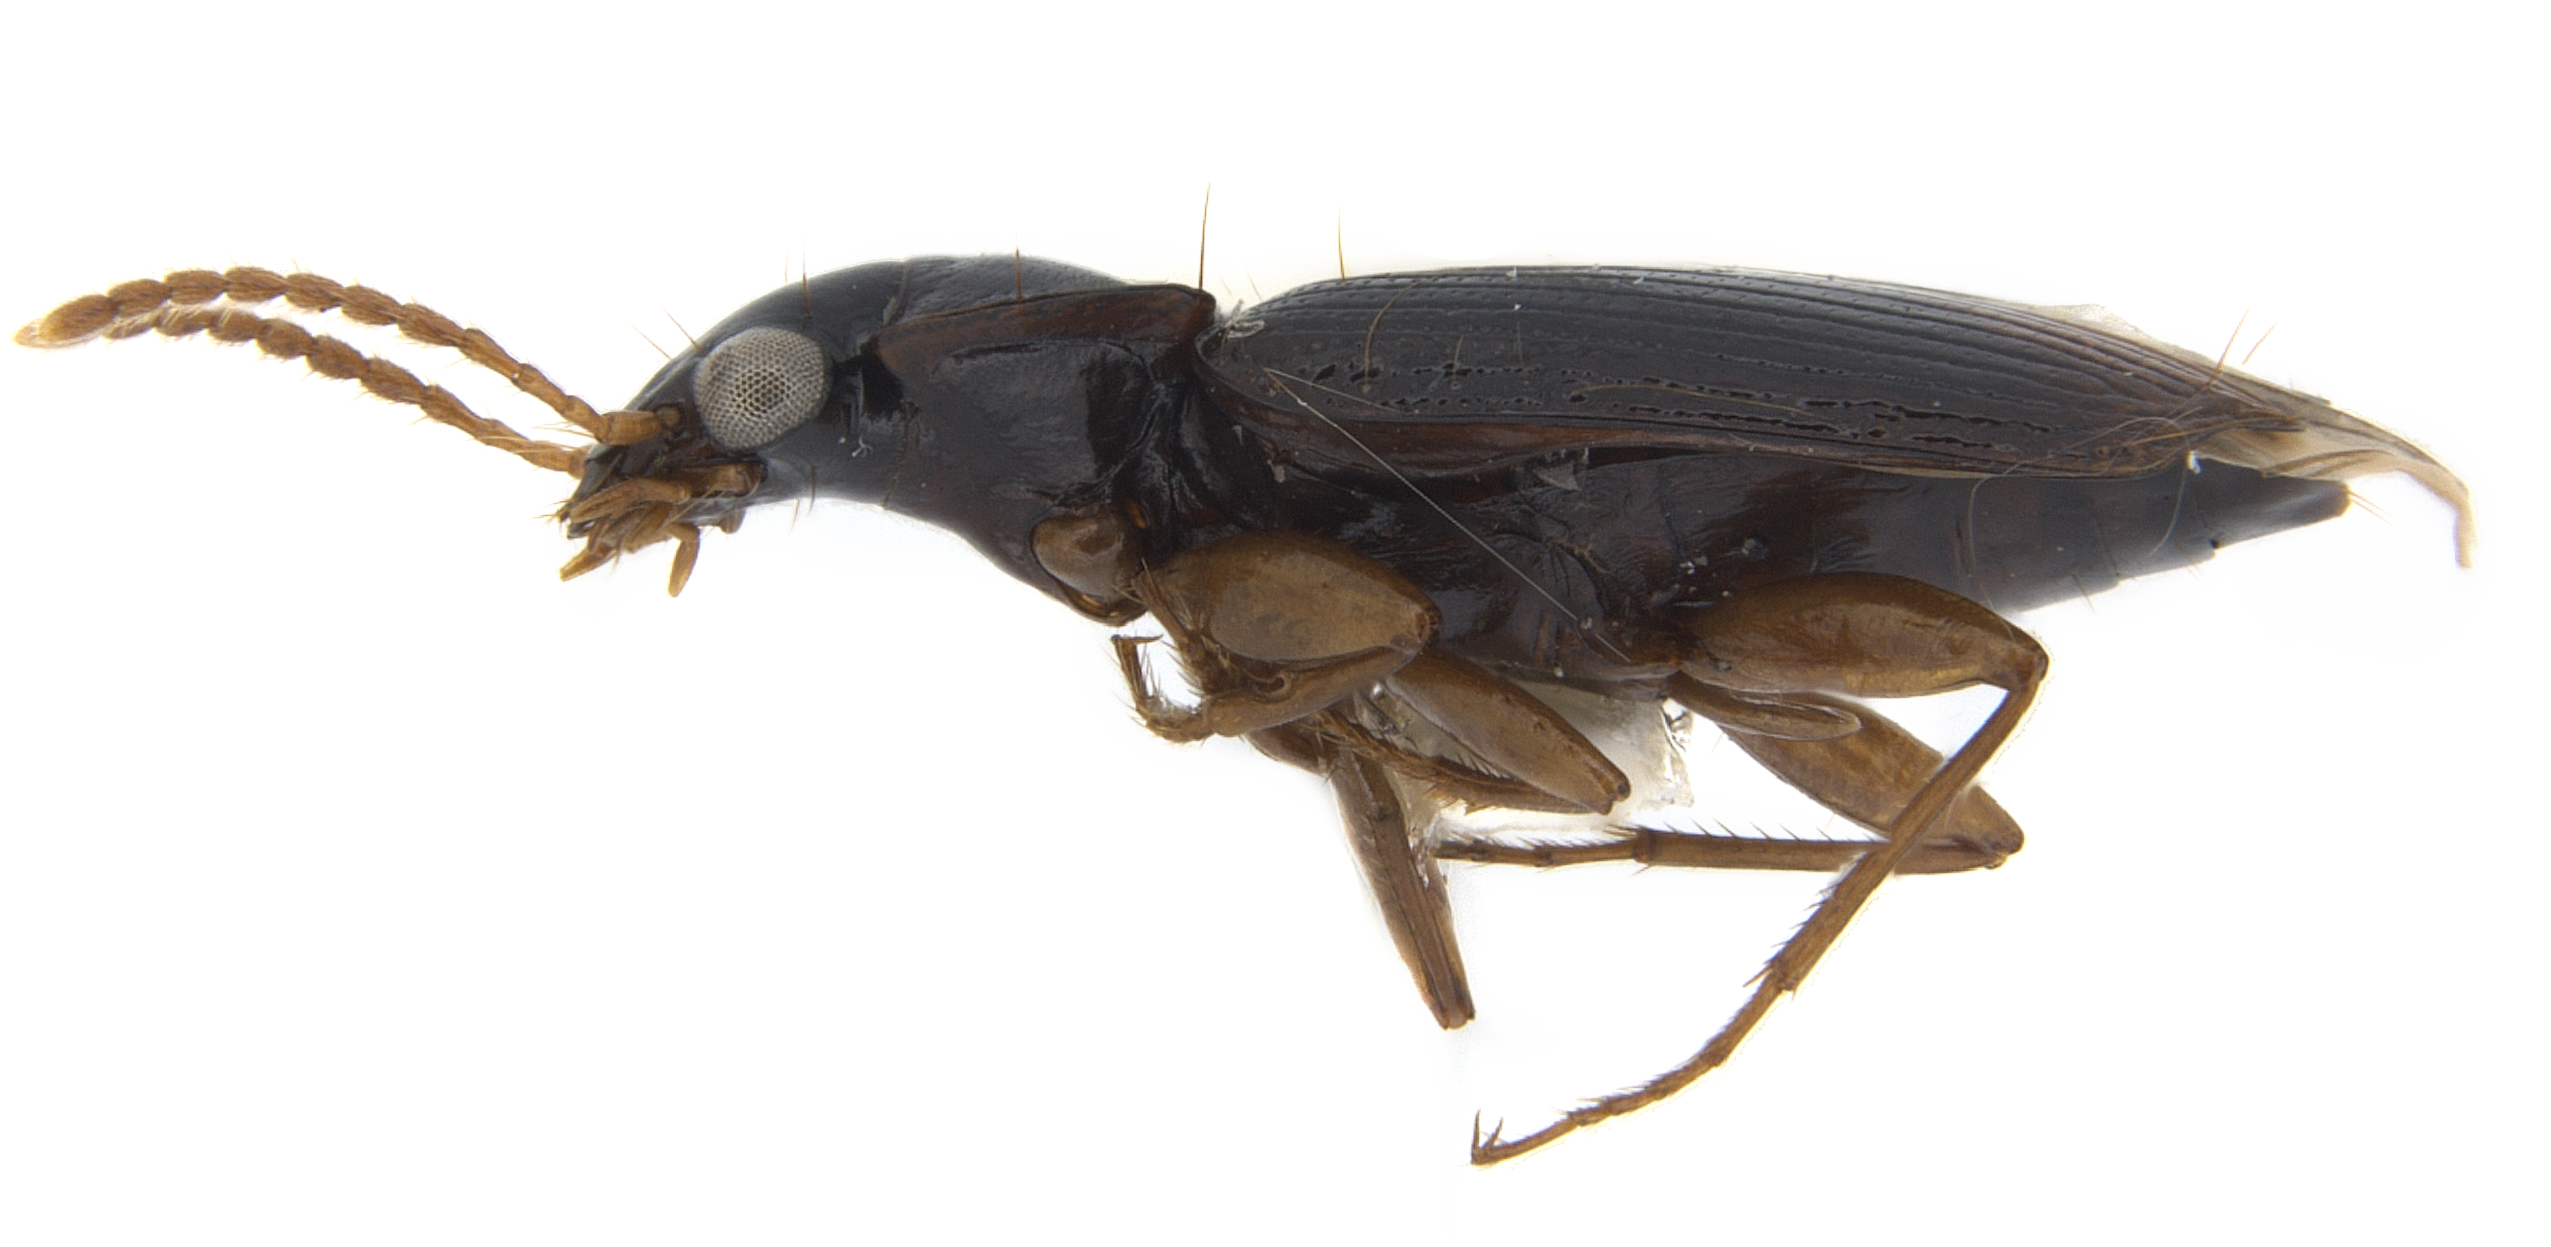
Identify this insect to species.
Phloeoxena caudalis
